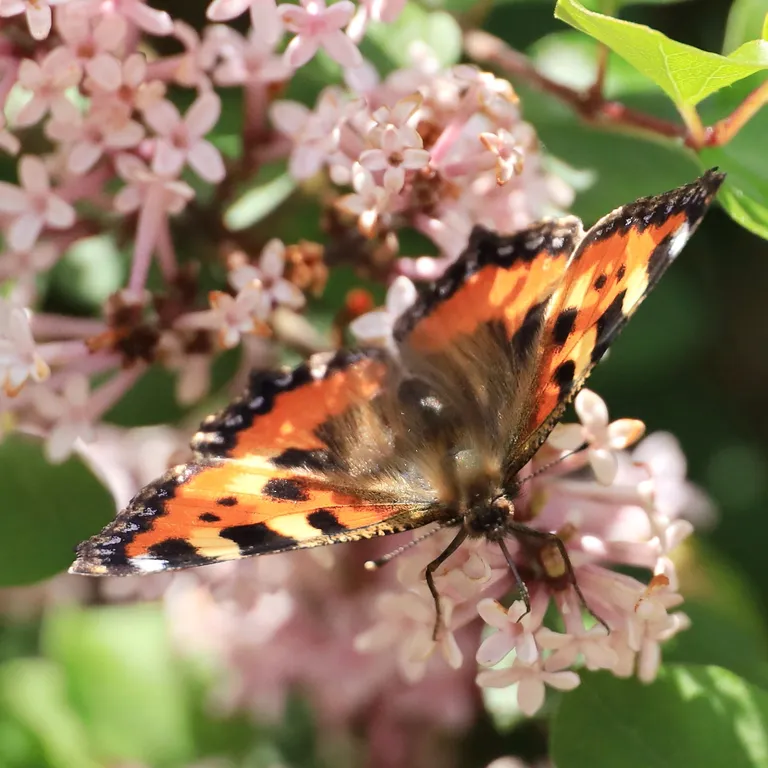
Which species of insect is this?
Aglais urticae
